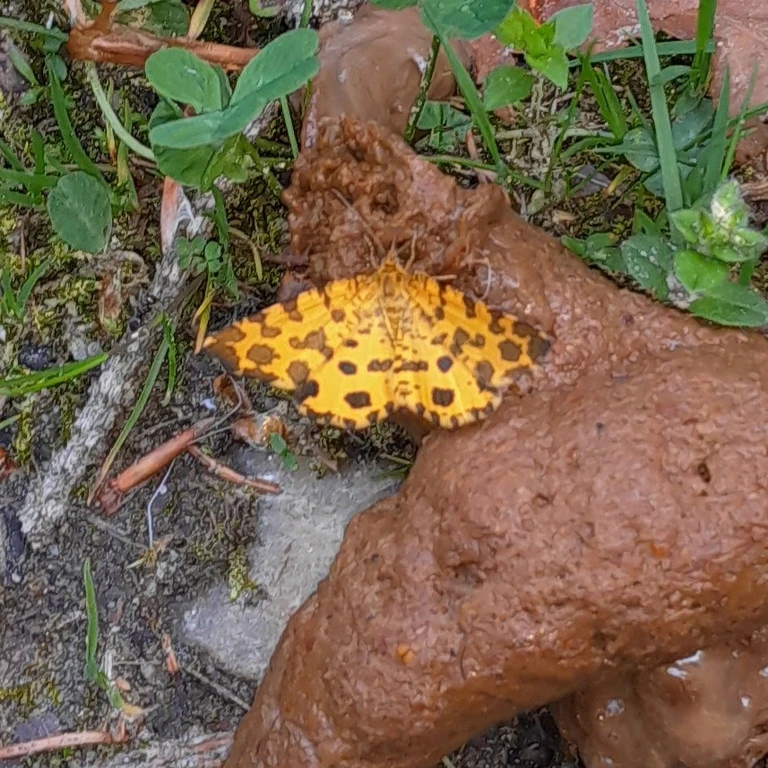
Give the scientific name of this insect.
Pseudopanthera macularia
